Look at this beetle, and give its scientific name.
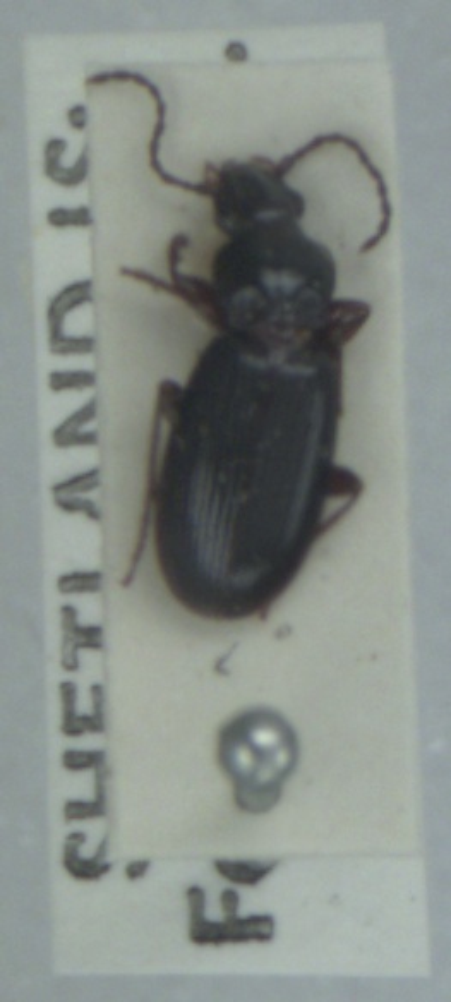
Patrobus assimilis
